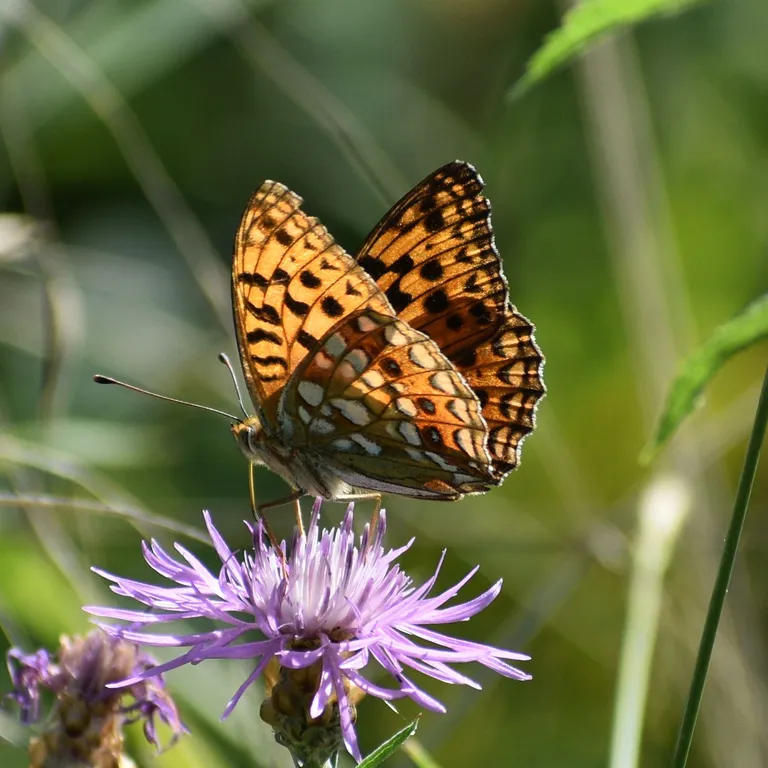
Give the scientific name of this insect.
Fabriciana adippe
